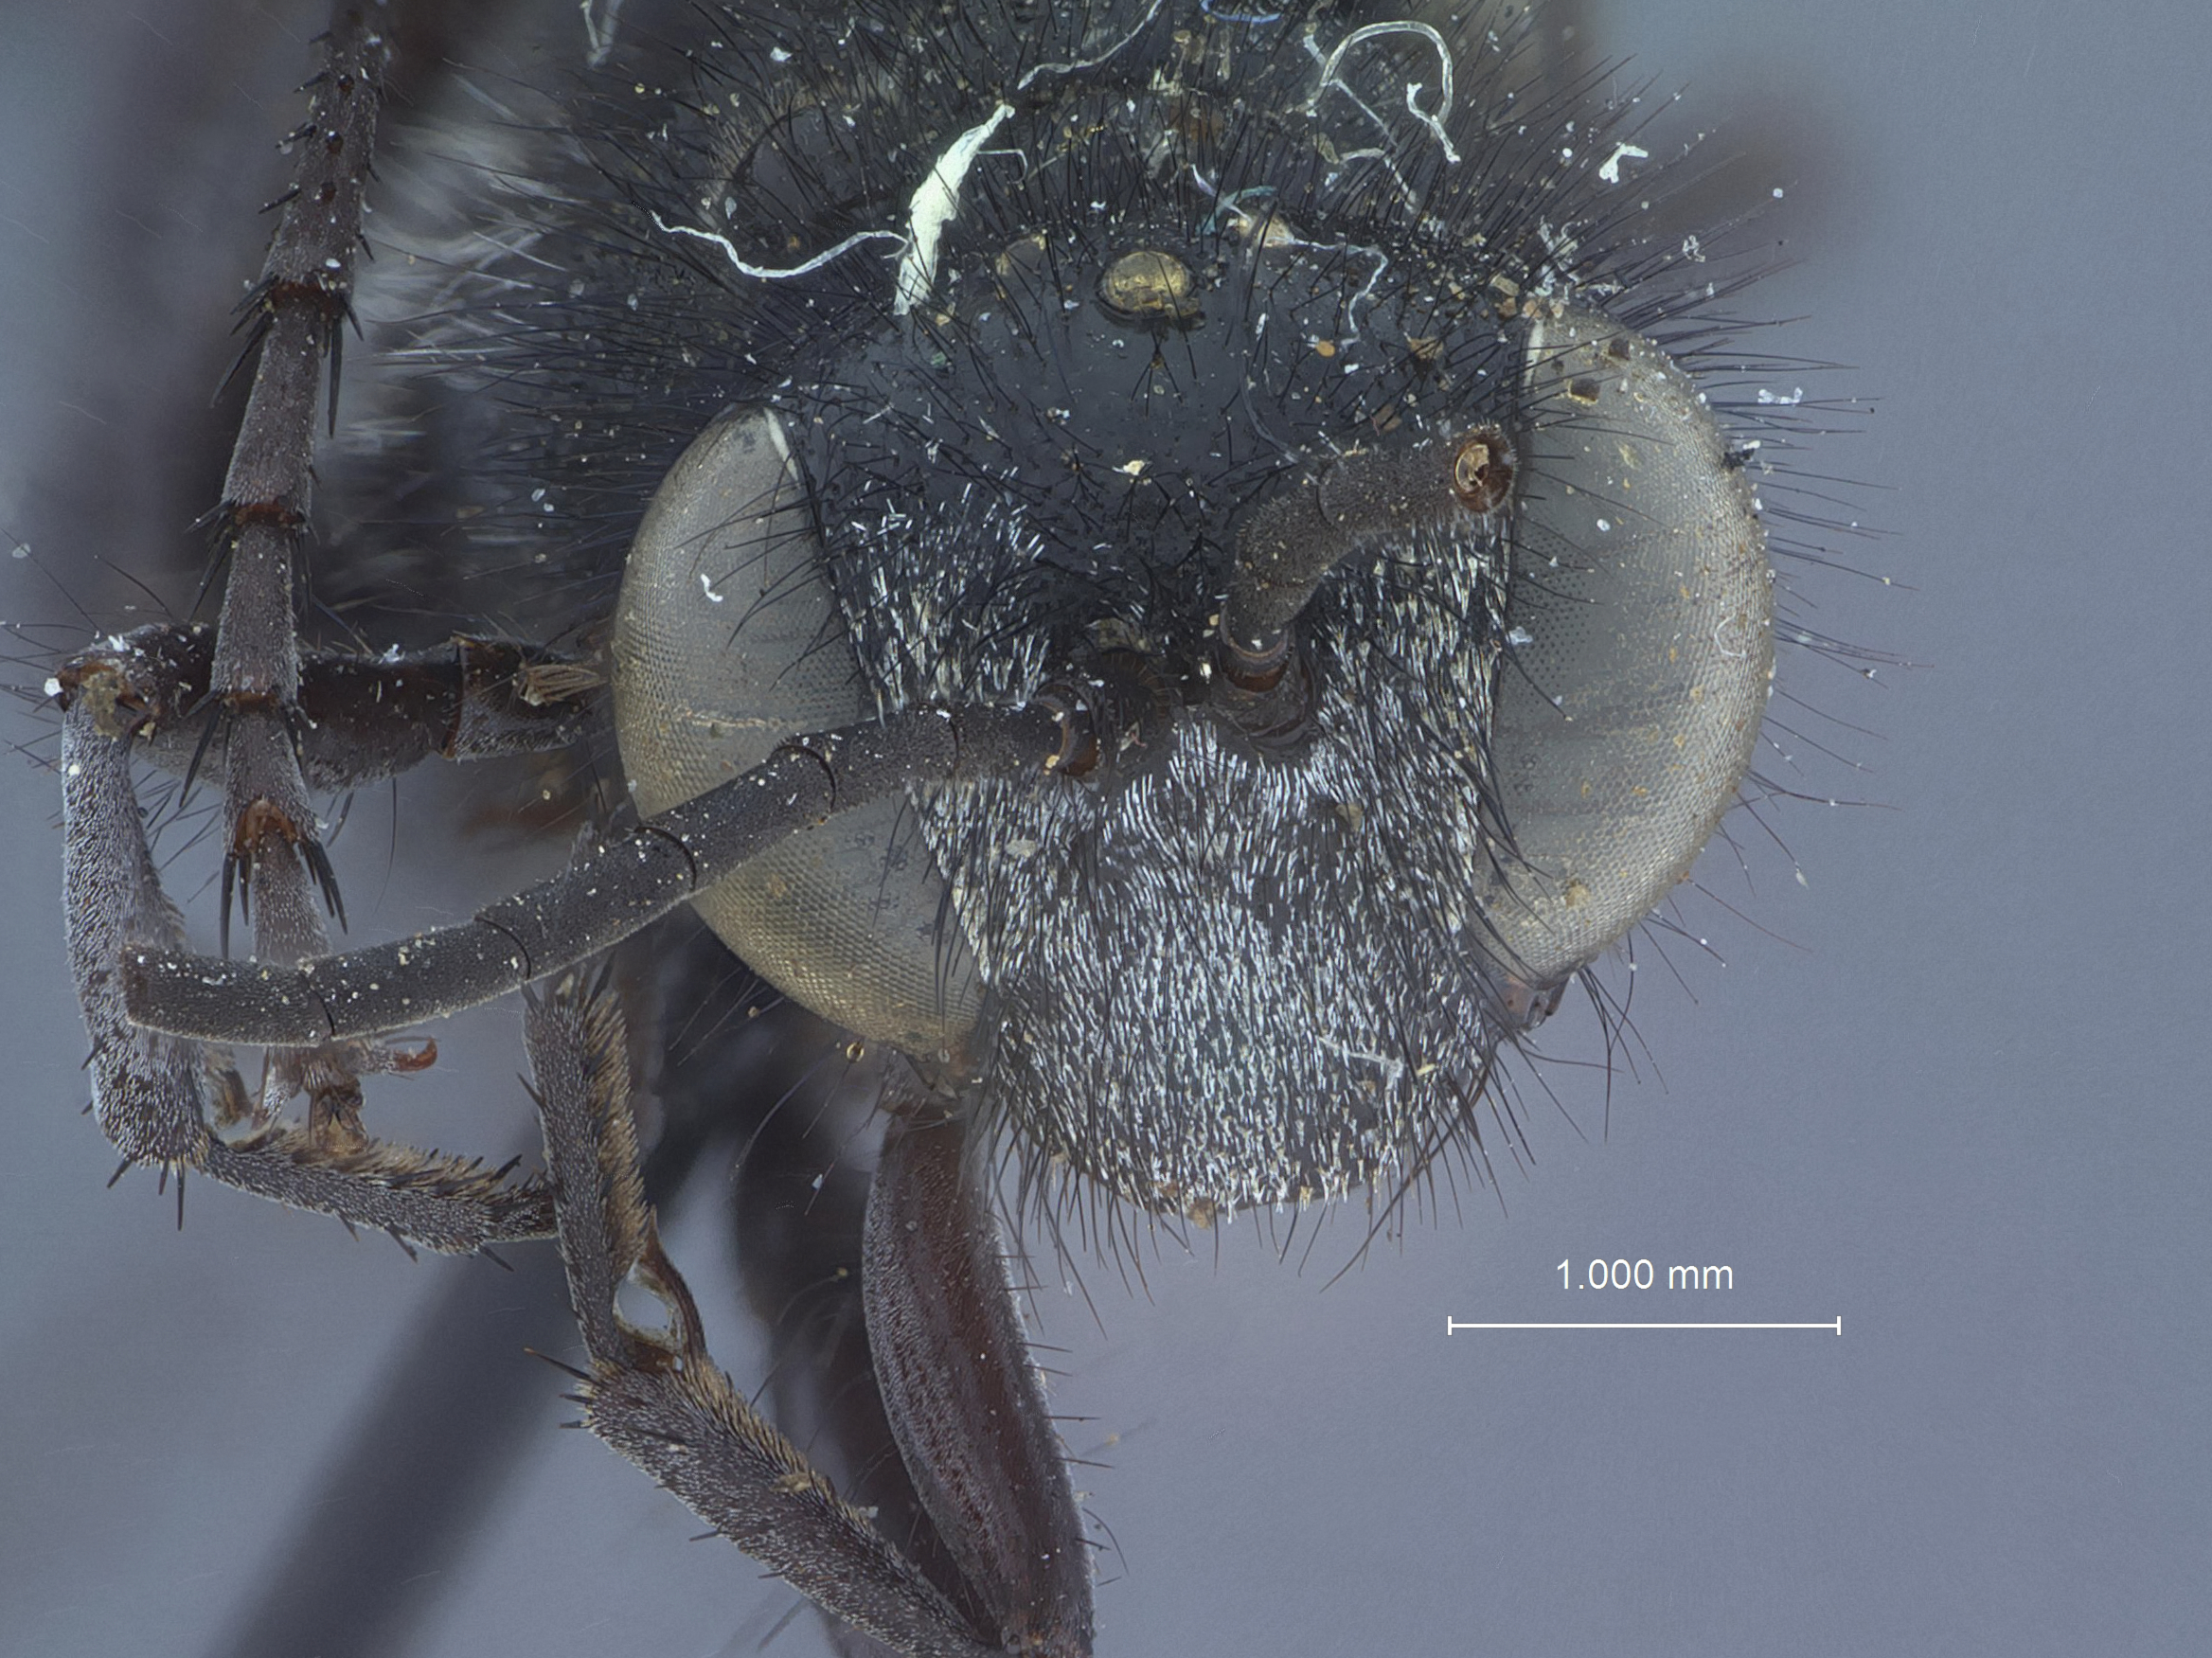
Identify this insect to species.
Podalonia communis
